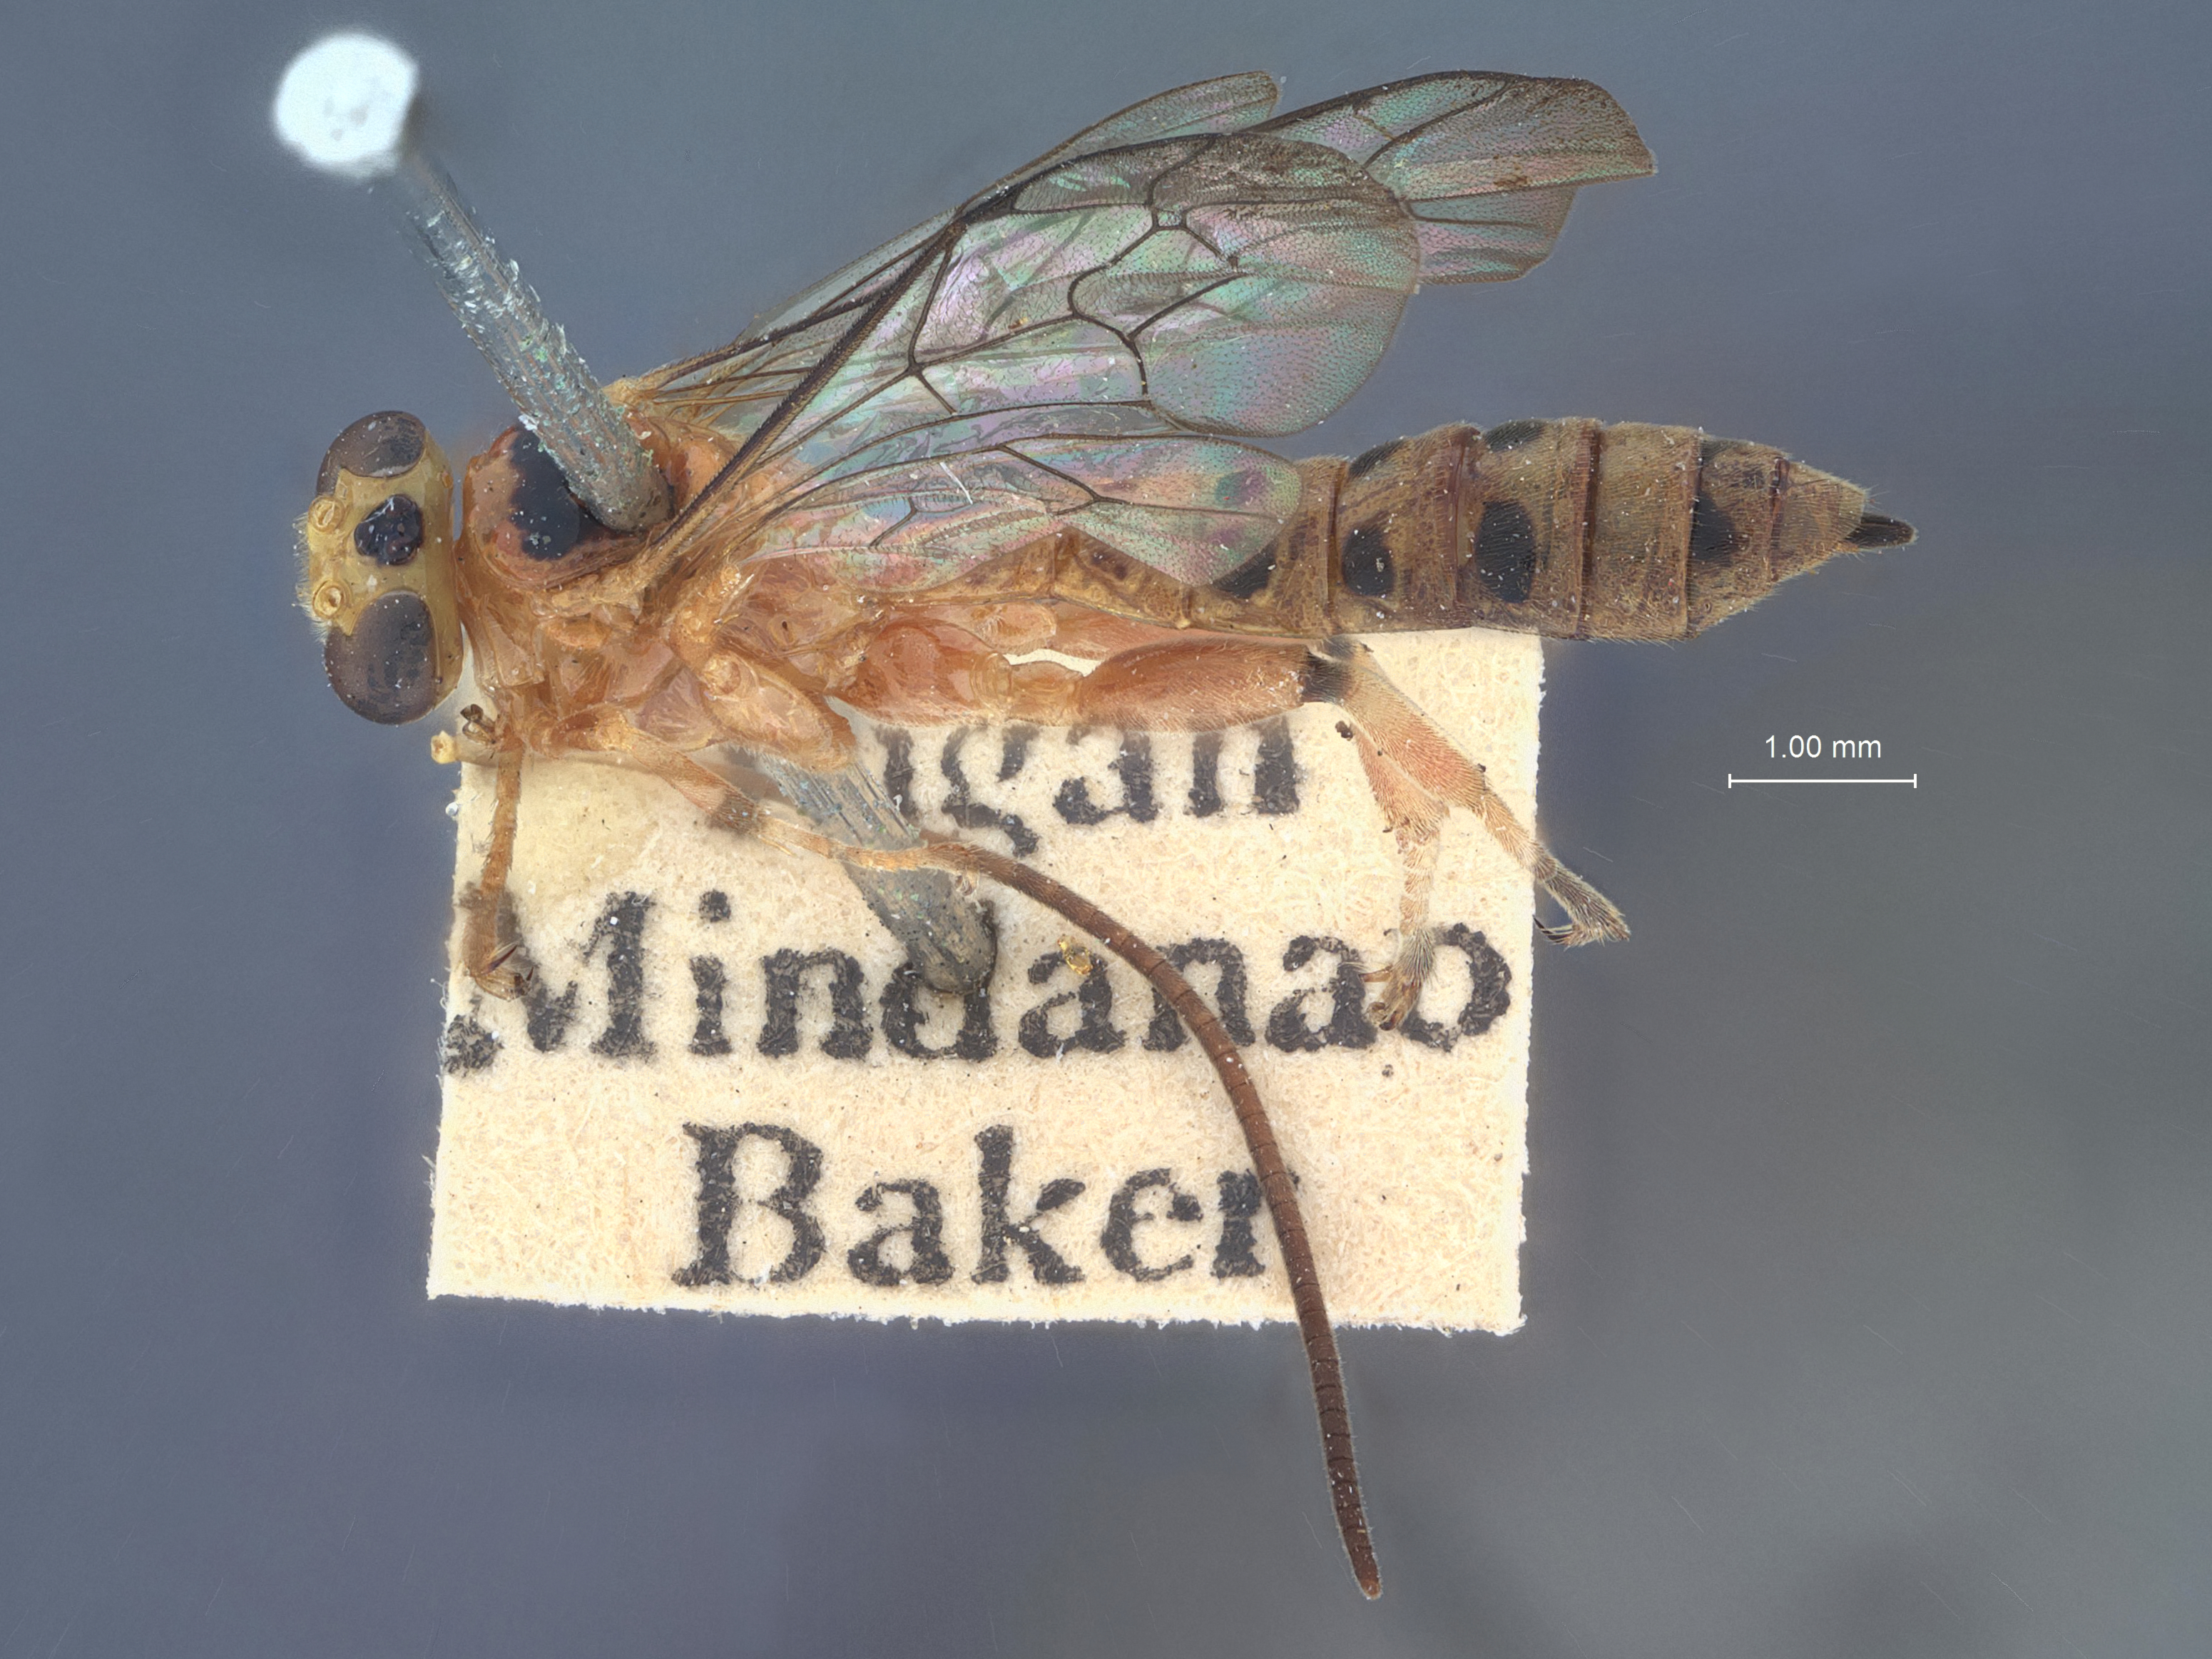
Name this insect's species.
Xanthopimpla trigophatna
